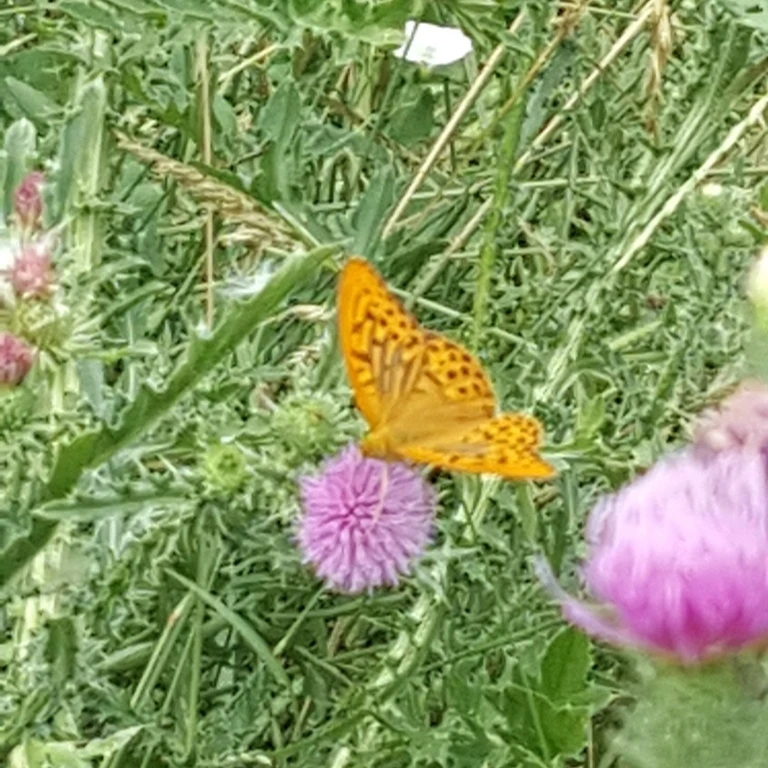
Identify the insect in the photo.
Argynnis paphia
